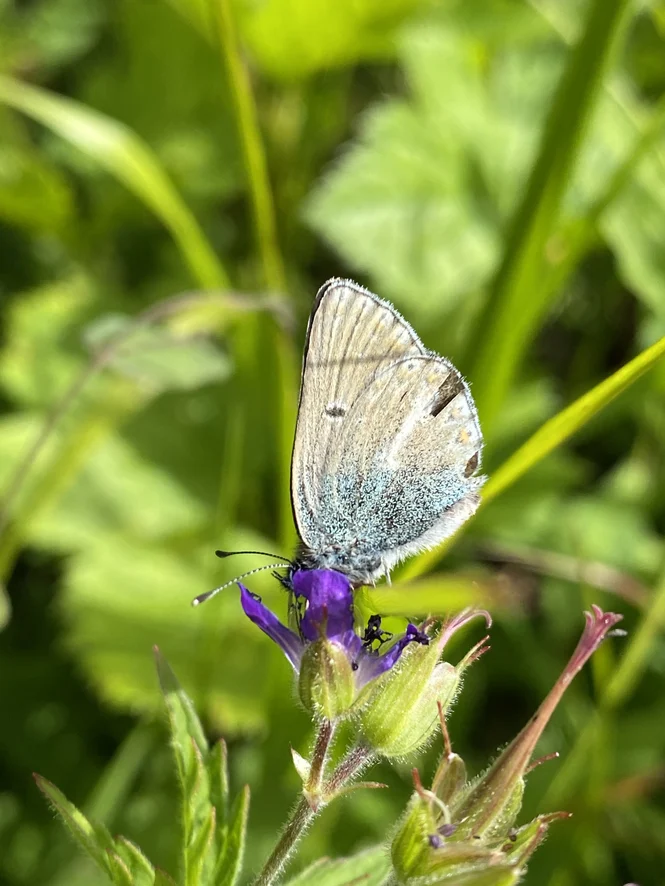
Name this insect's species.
Eumedonia eumedon
